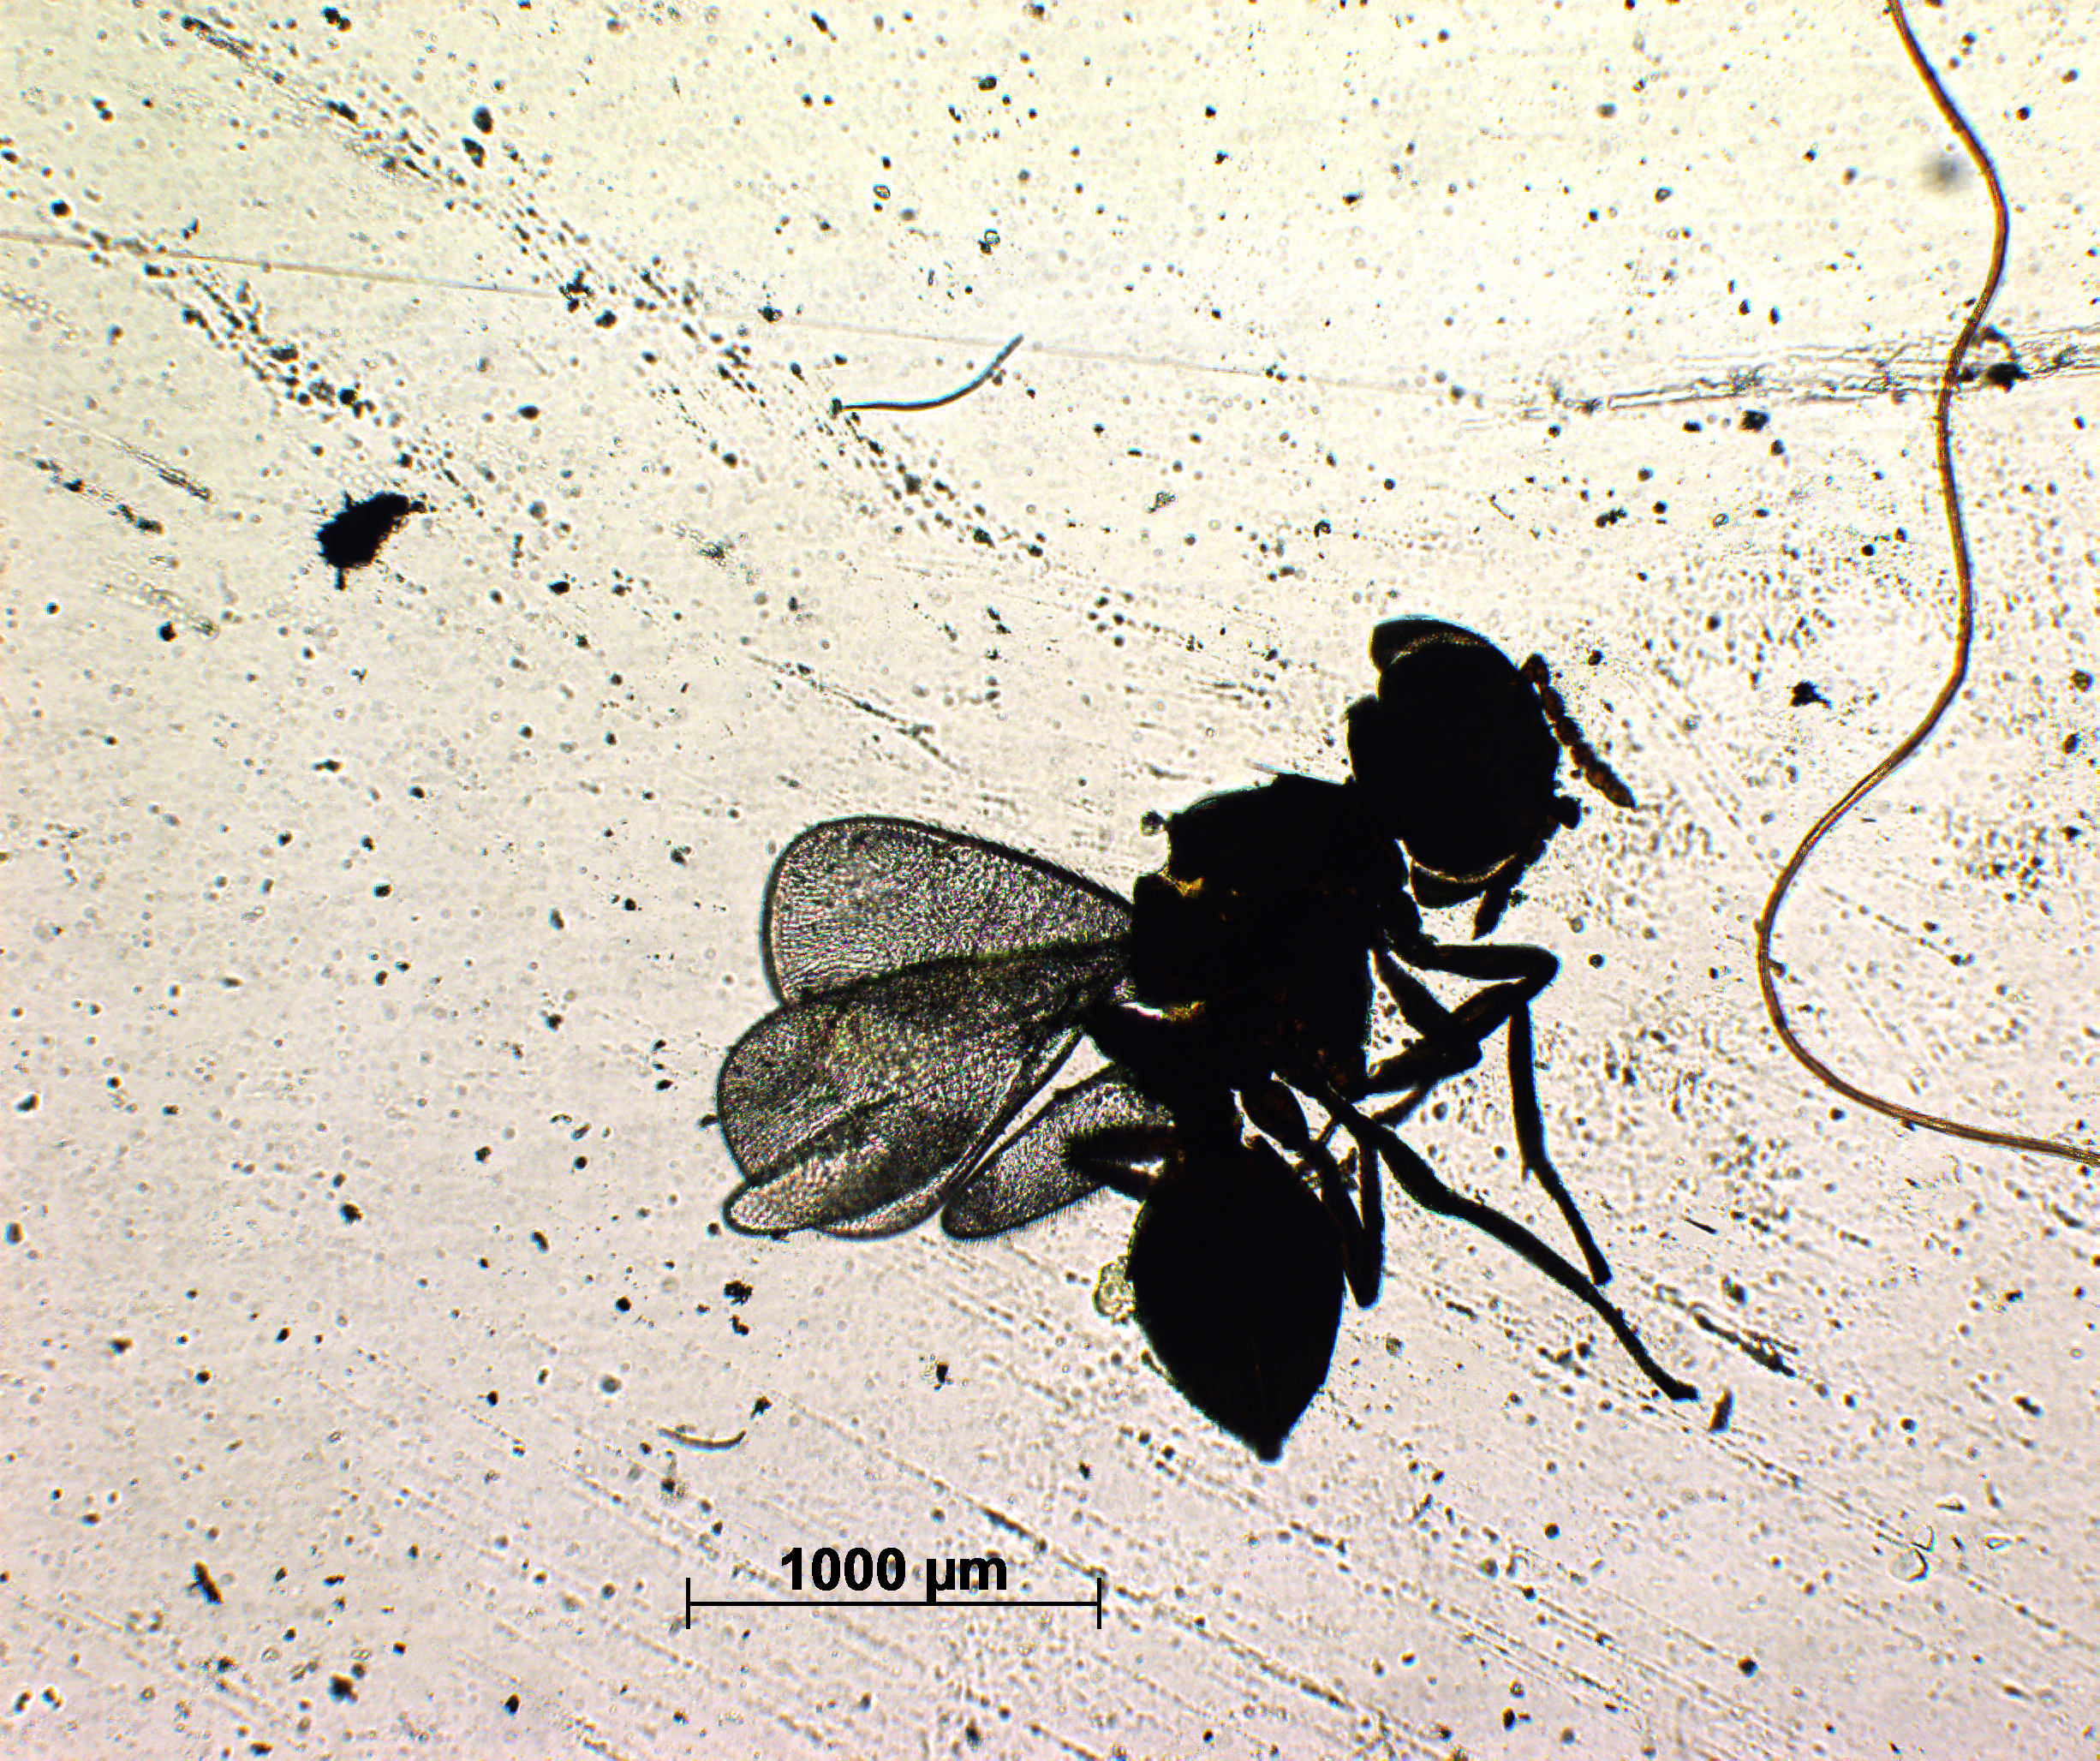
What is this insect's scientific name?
Mestocharis vibernifolius
